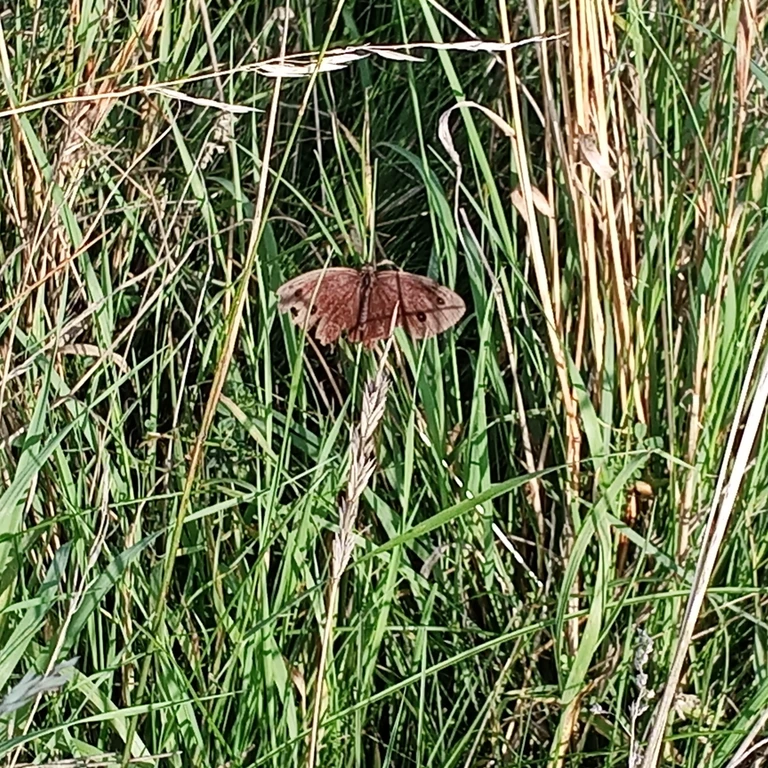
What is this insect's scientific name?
Minois dryas
